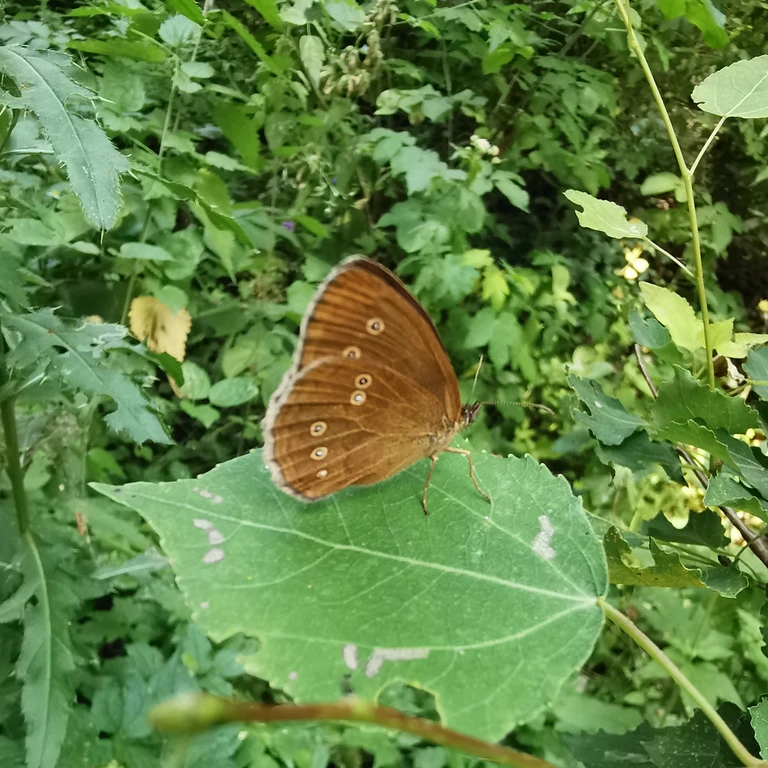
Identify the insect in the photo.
Aphantopus hyperantus
